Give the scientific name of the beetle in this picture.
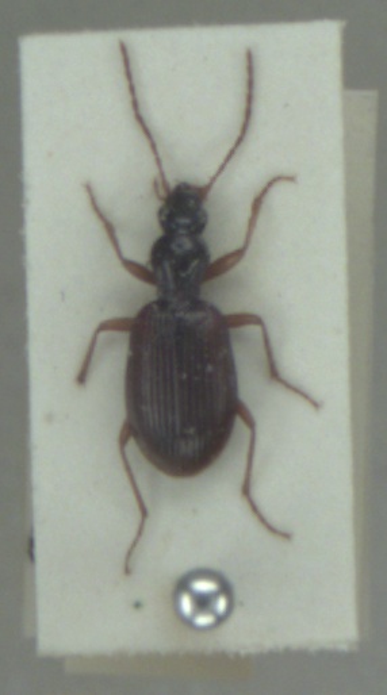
Oxypselaphus obscurus
